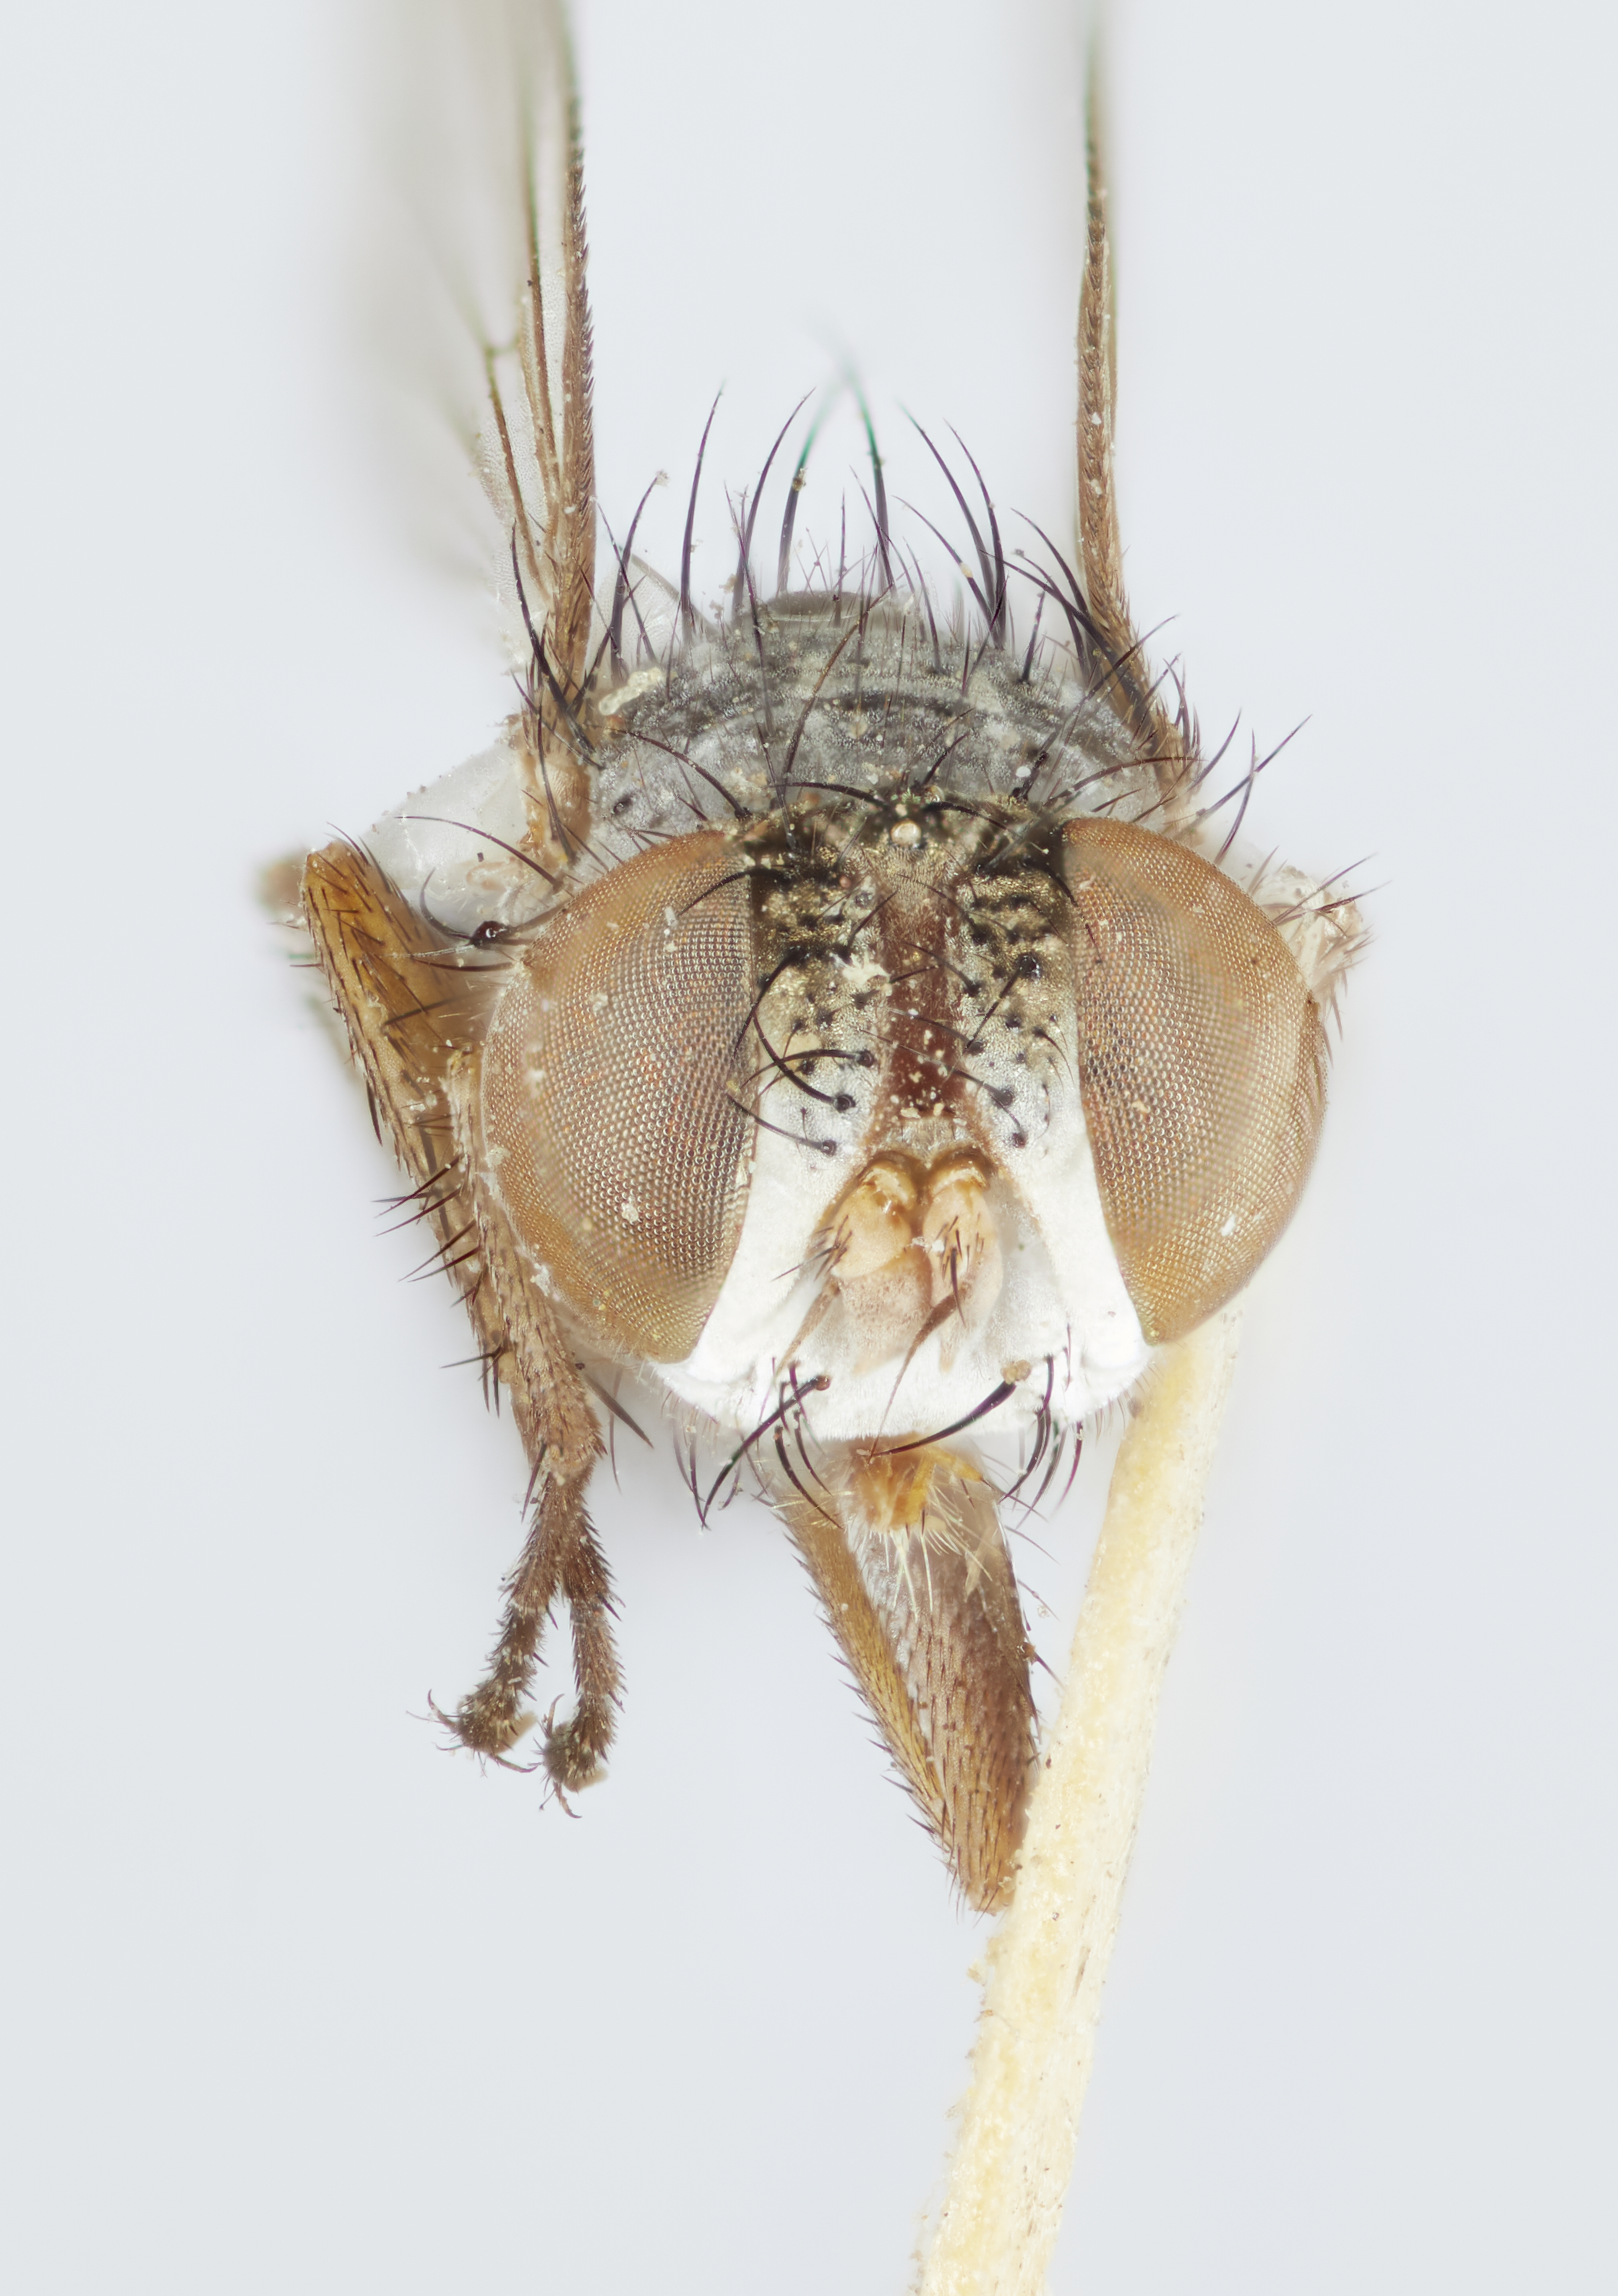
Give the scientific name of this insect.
Acemyia tibialis
